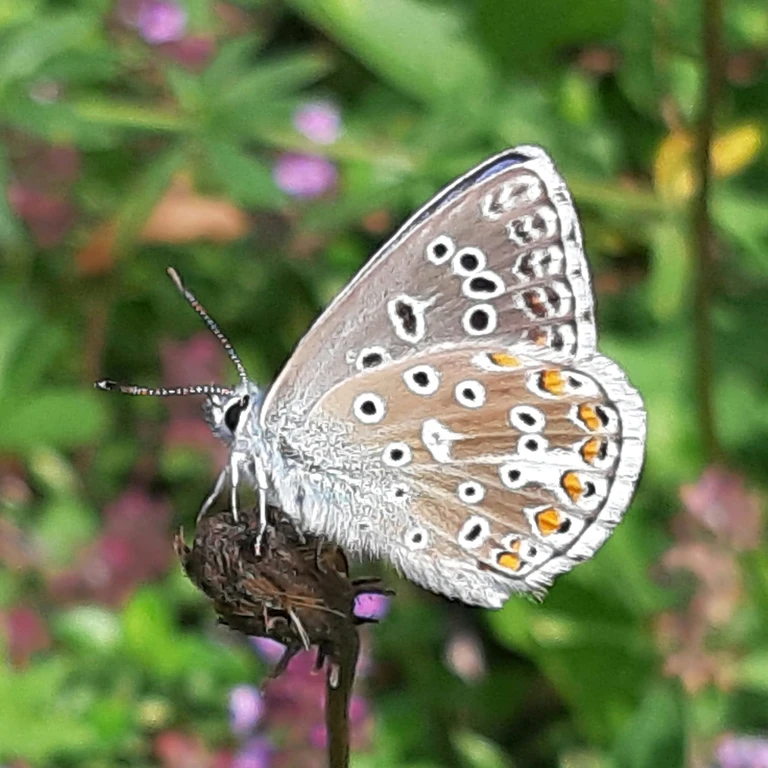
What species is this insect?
Lysandra bellargus
